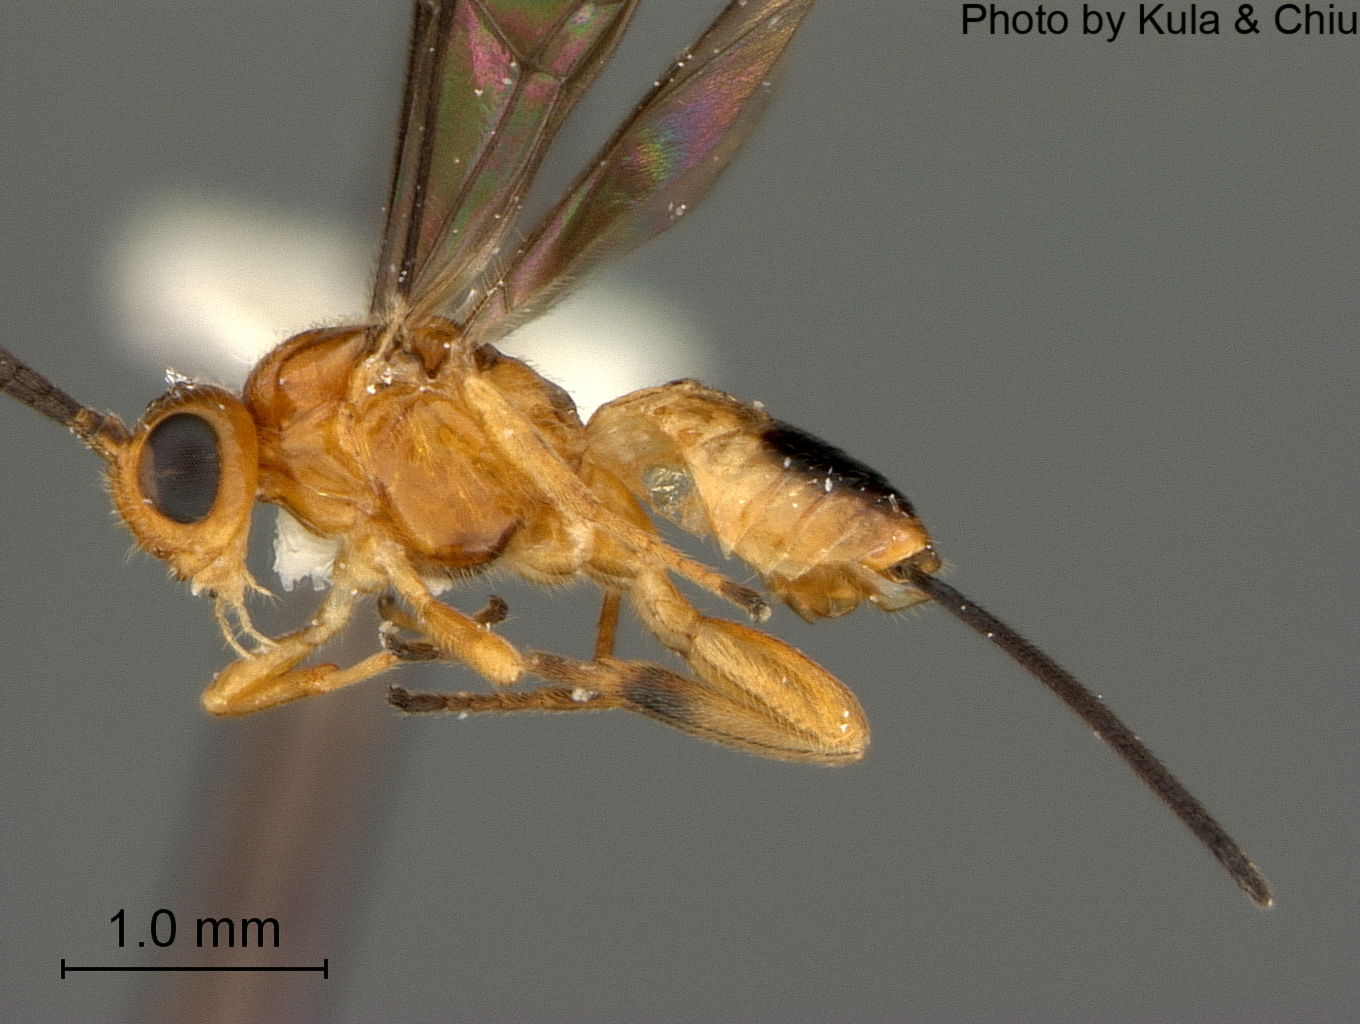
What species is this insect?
Bracon compressitarsis
